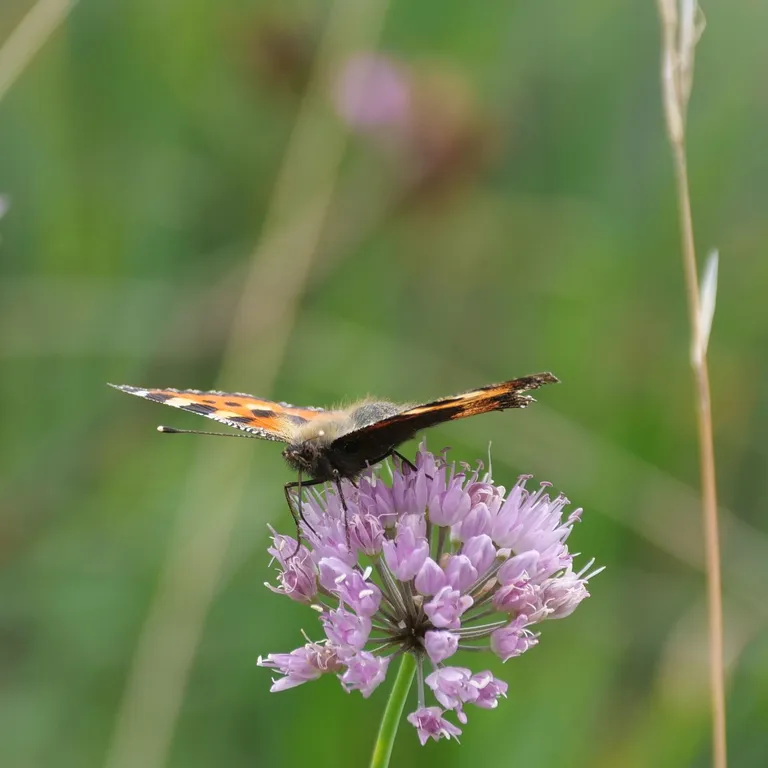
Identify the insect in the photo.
Aglais urticae
